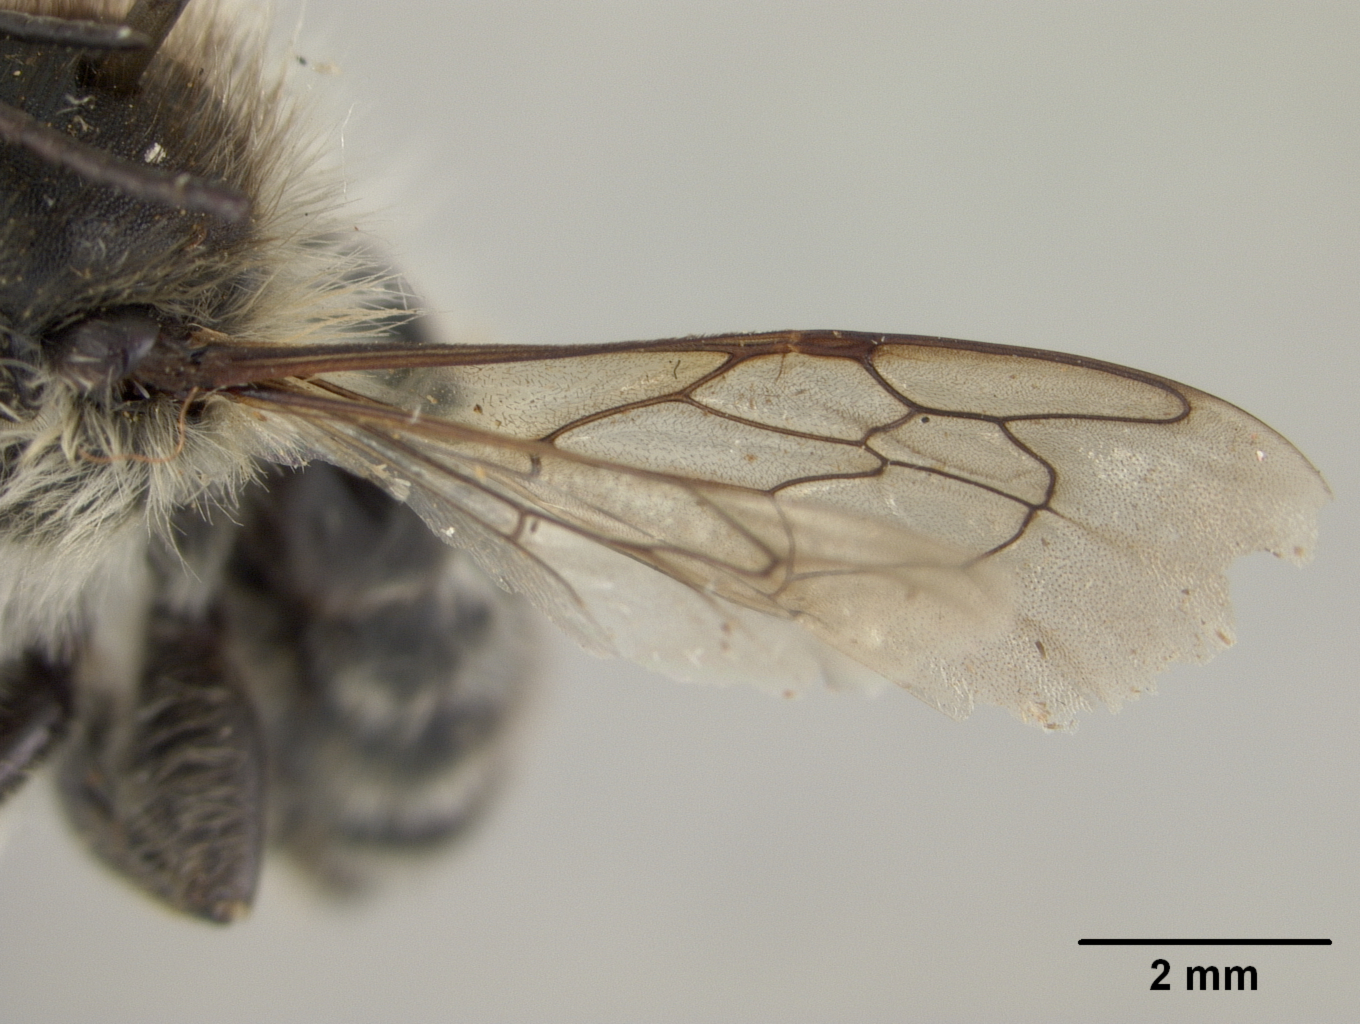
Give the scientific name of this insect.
Megachile ligniseca
